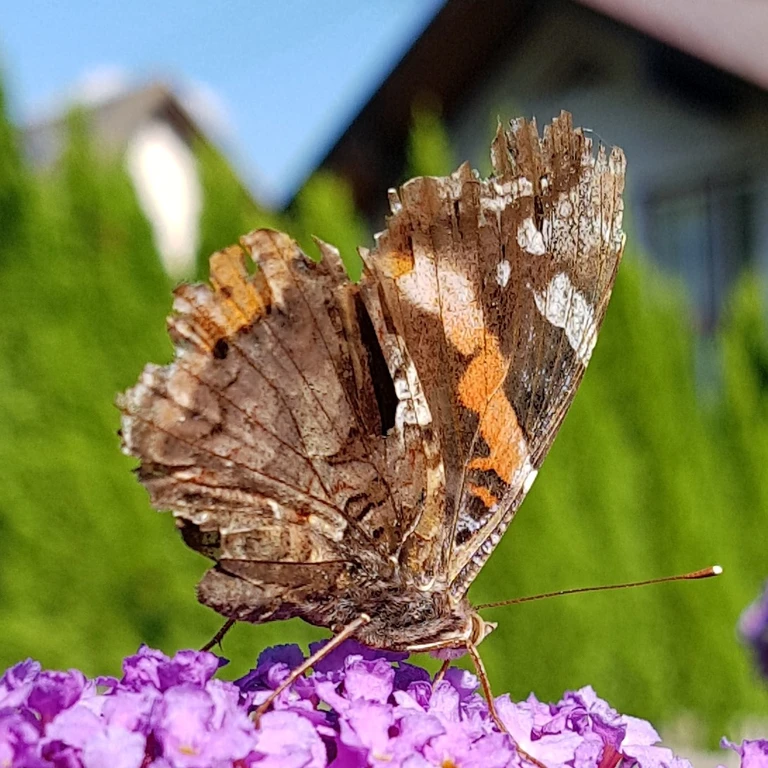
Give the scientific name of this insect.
Vanessa atalanta
